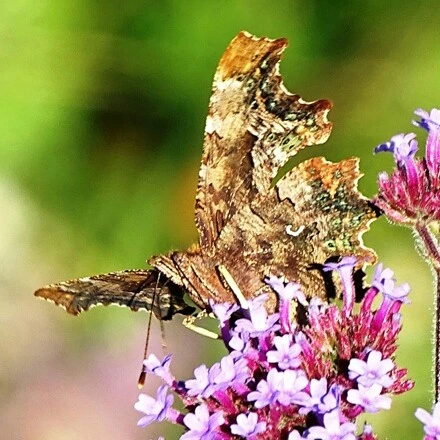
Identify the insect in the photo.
Polygonia c-album
